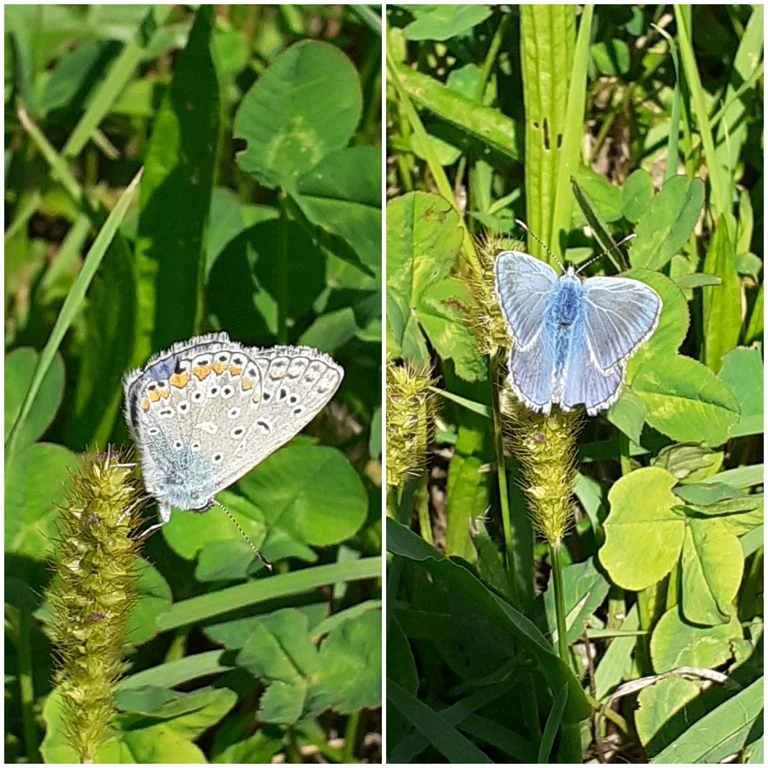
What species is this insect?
Polyommatus icarus
